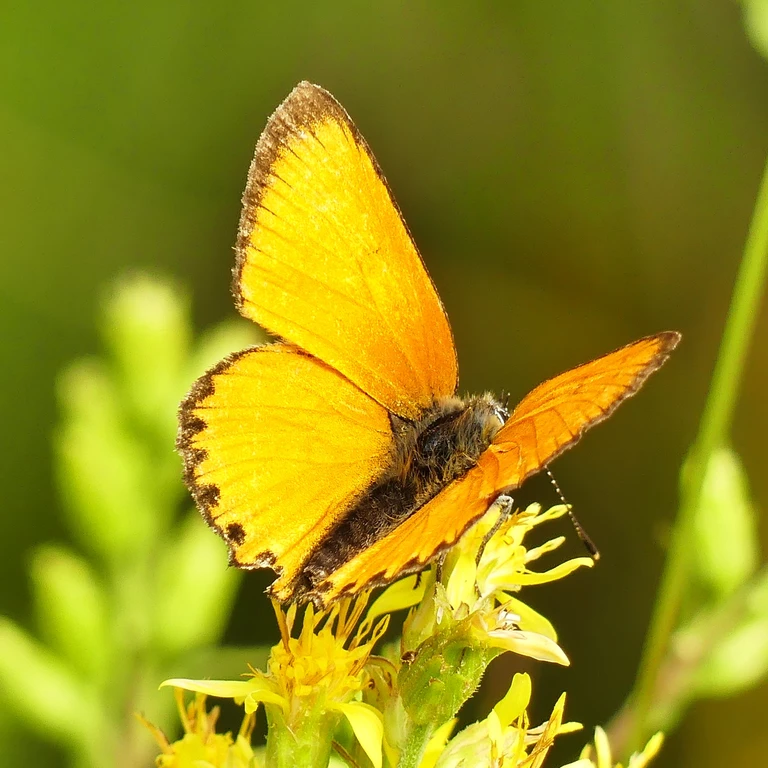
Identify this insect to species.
Lycaena virgaureae
